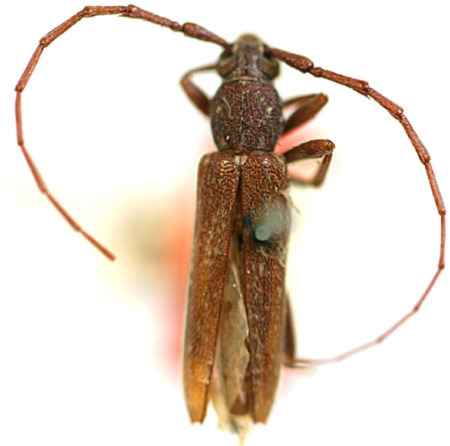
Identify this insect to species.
Anelaphus villosus (also Hypermallus villosus)
